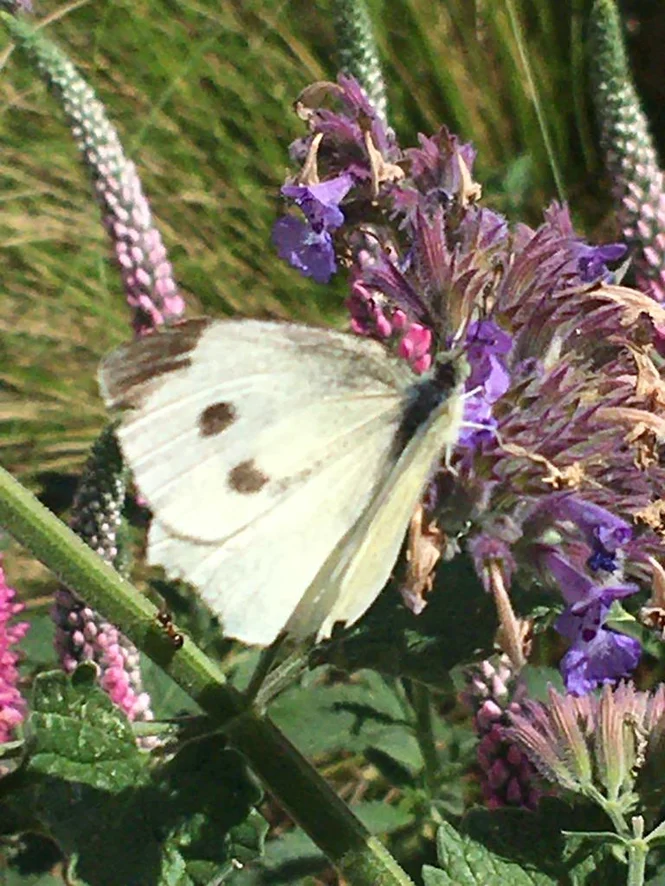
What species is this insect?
Pieris rapae
